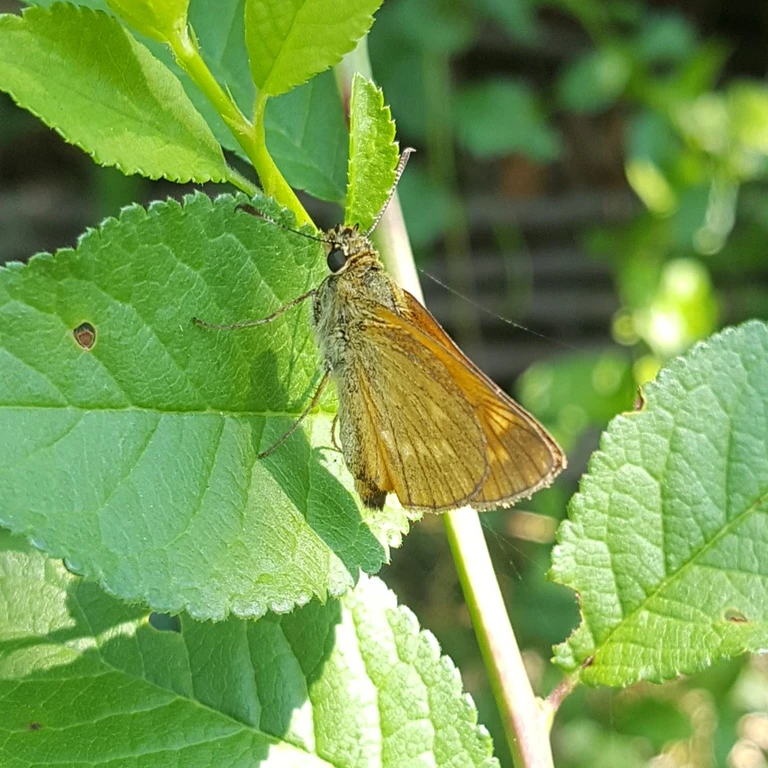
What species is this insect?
Ochlodes sylvanus (also Ochlodes venata)
